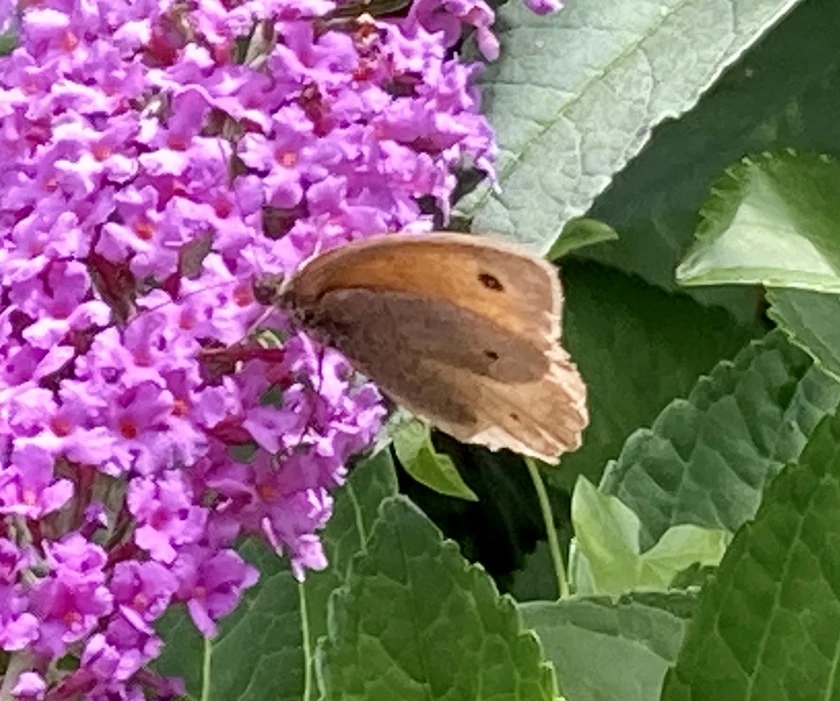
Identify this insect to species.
Maniola jurtina
